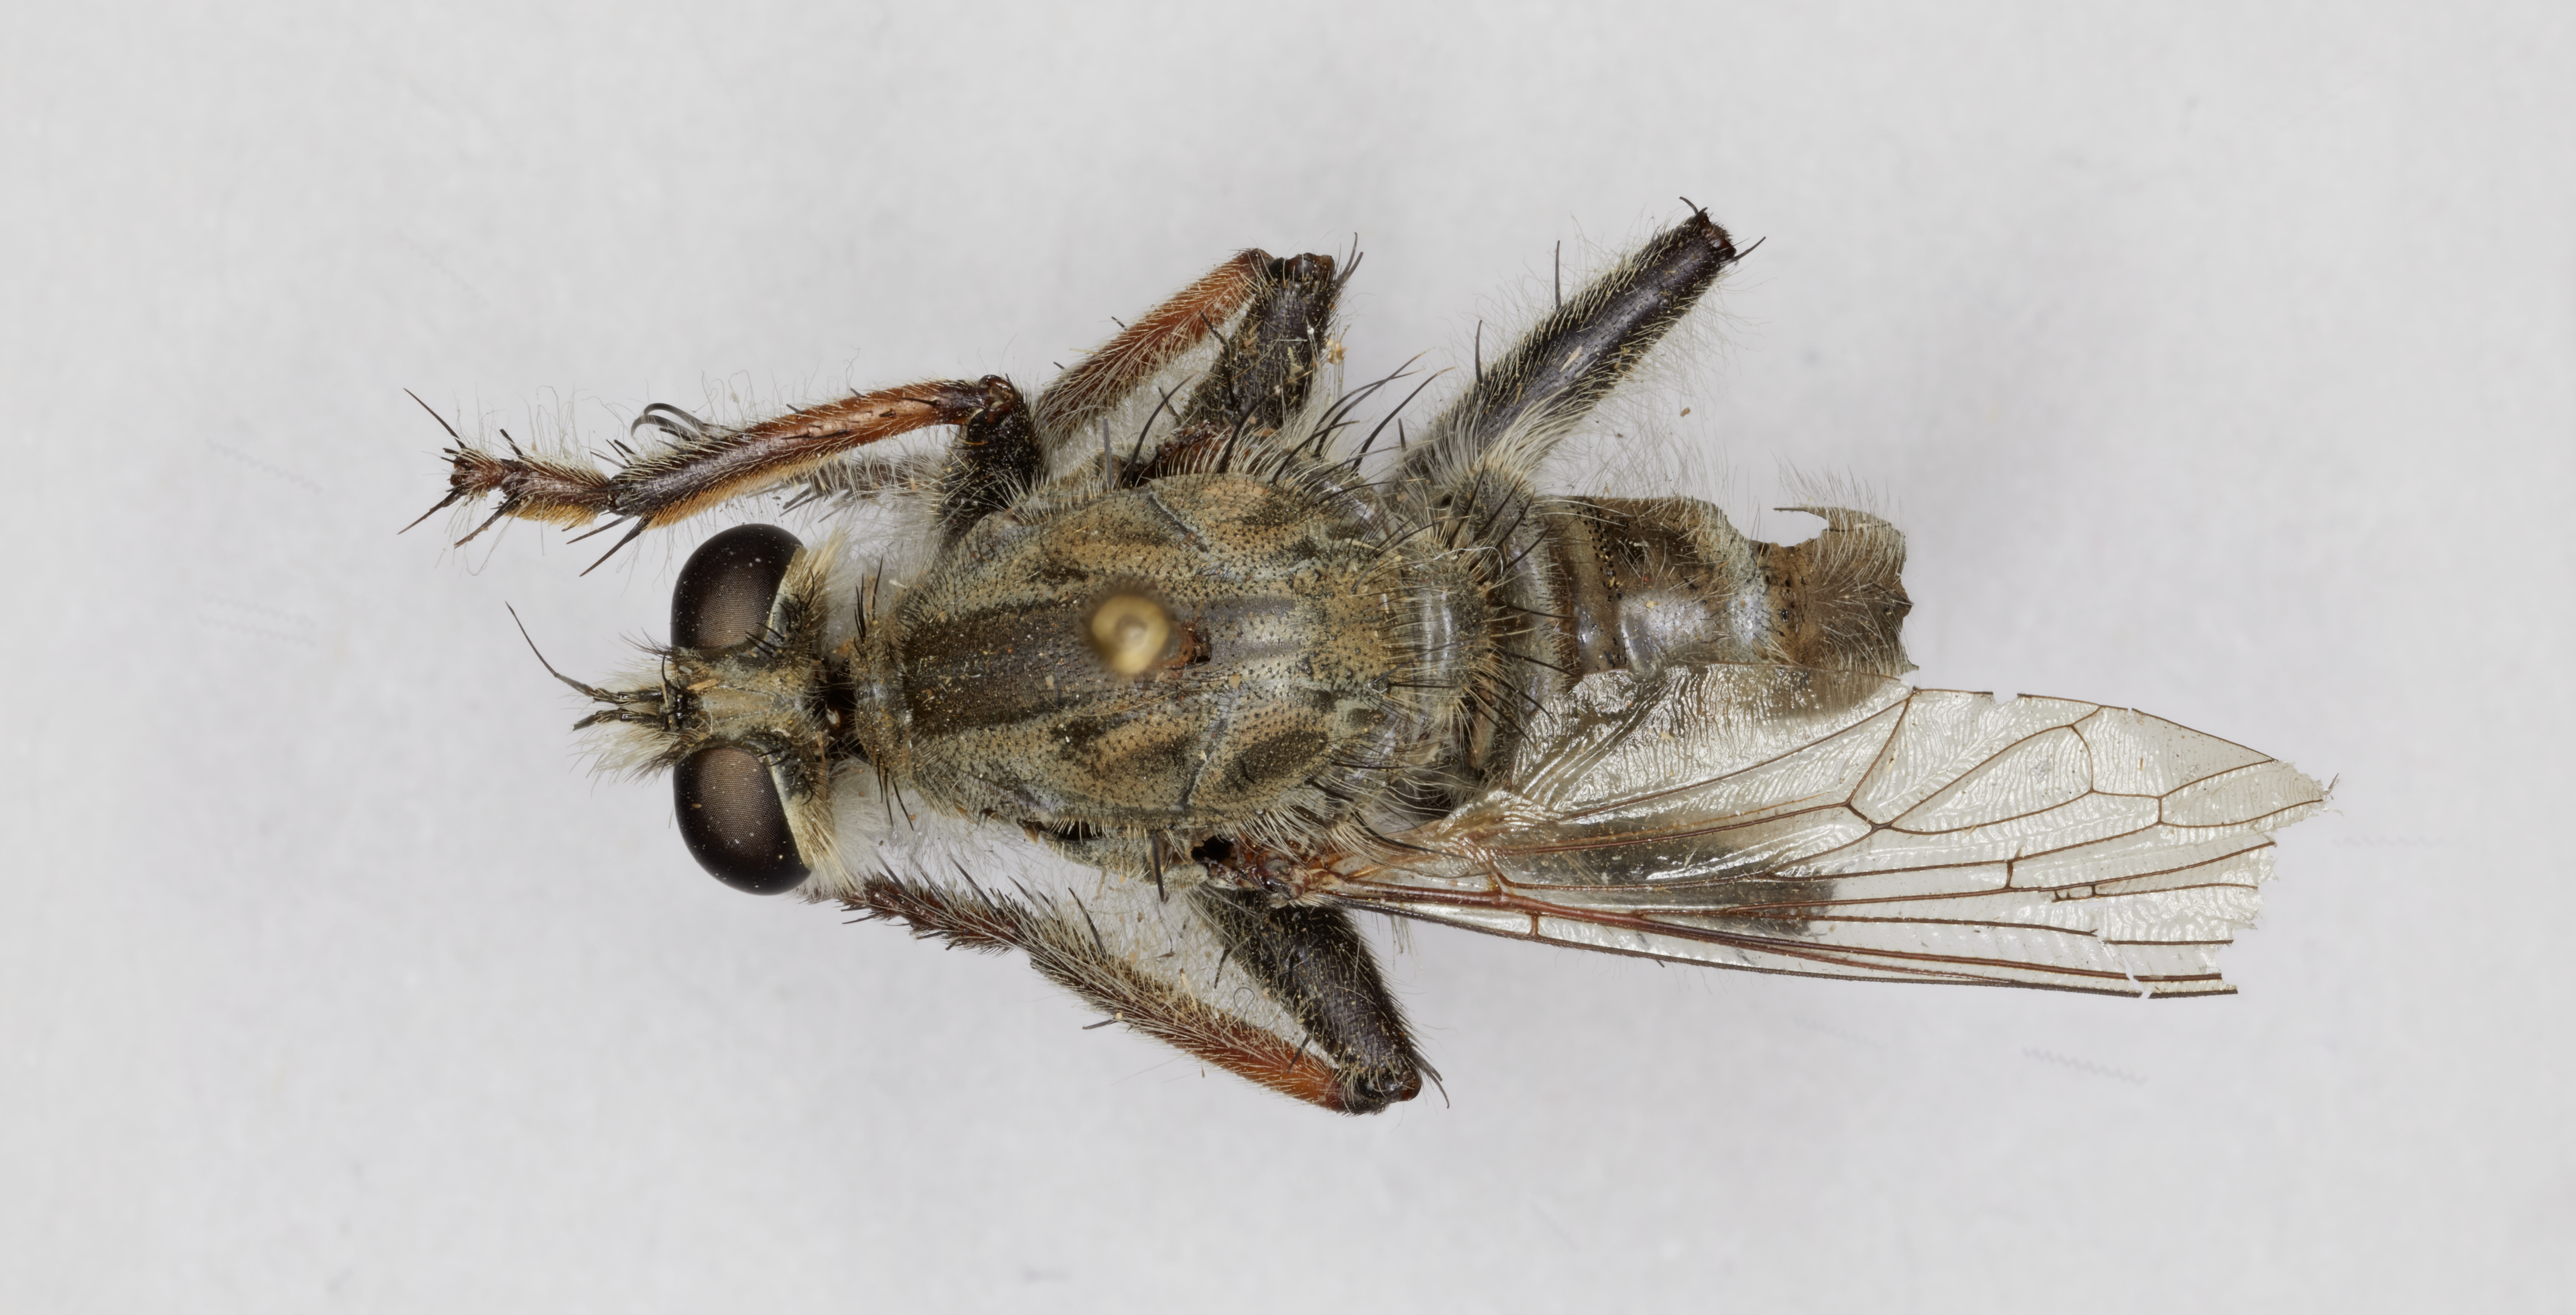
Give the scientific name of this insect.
Erax californica
